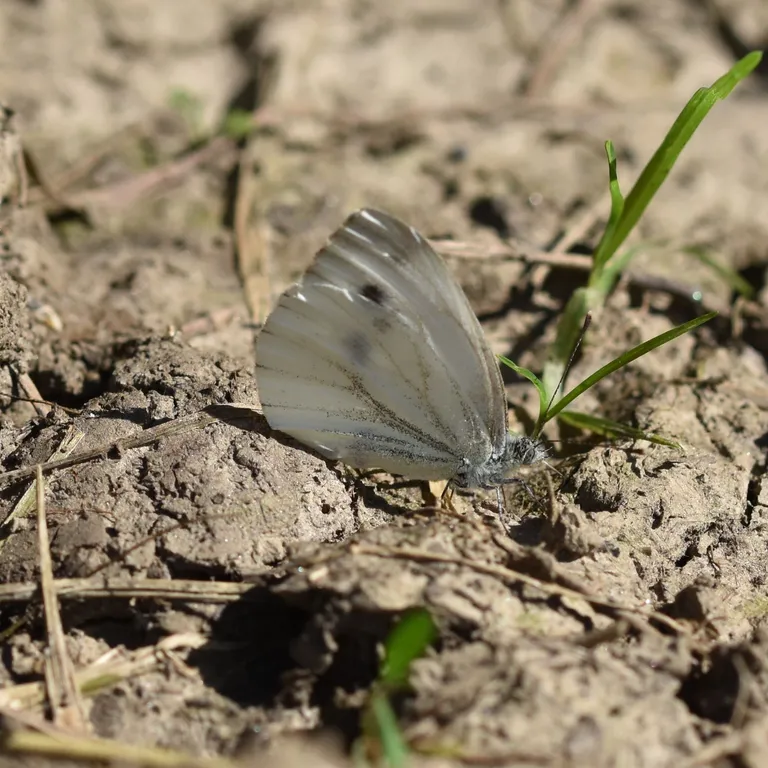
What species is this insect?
Pieris napi
